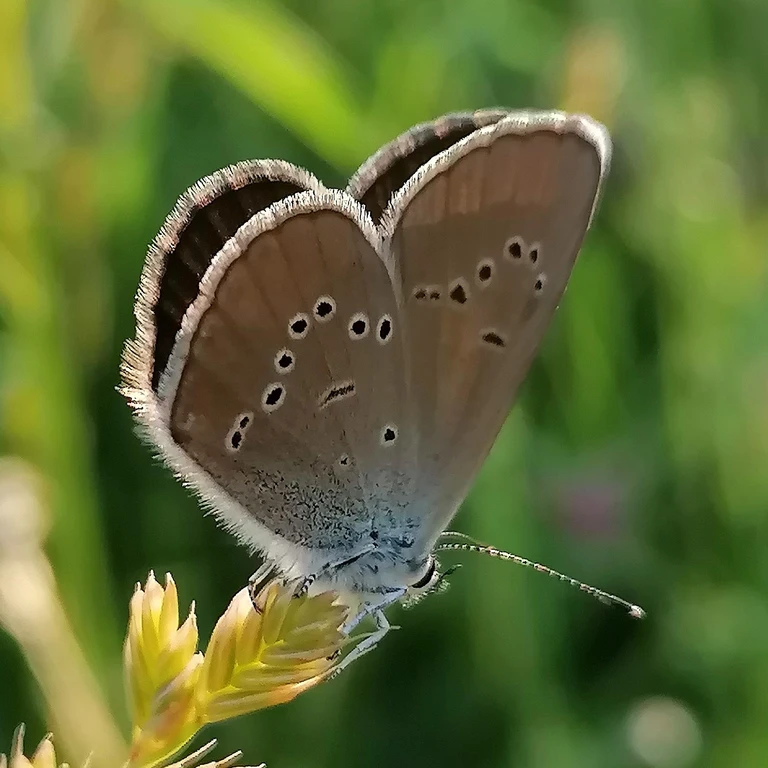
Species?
Cyaniris semiargus
